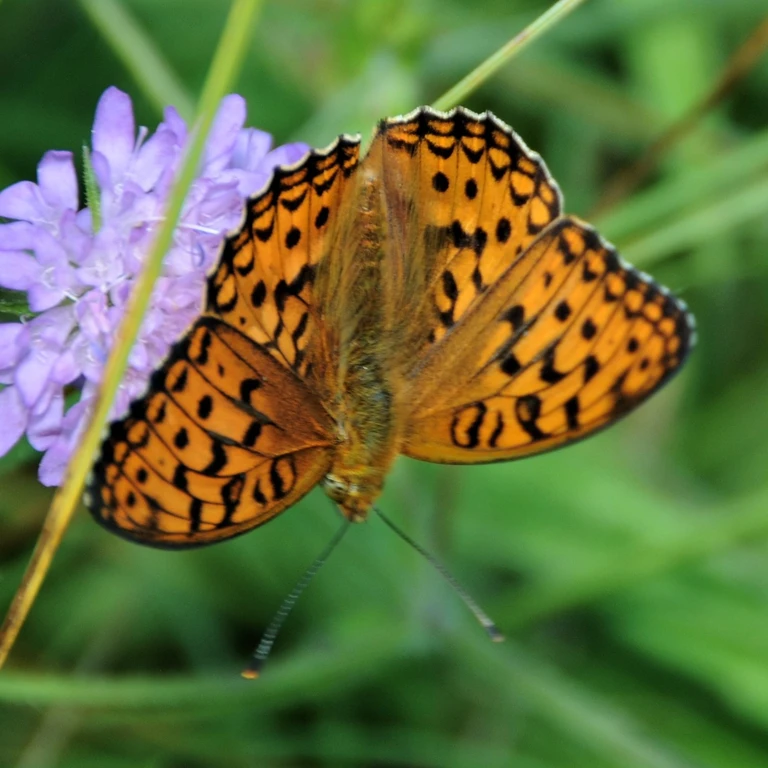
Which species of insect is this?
Fabriciana adippe
